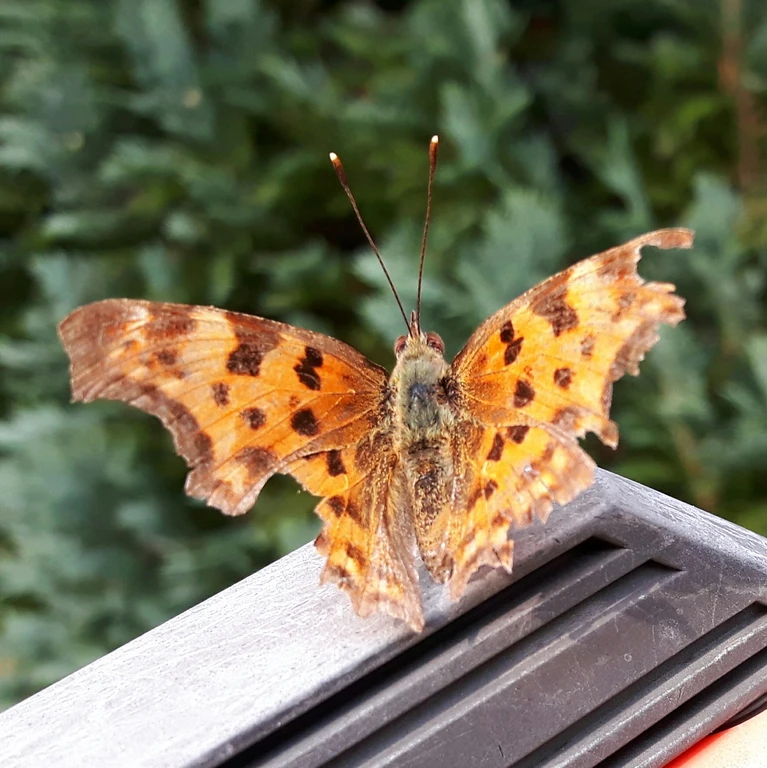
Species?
Polygonia c-album
